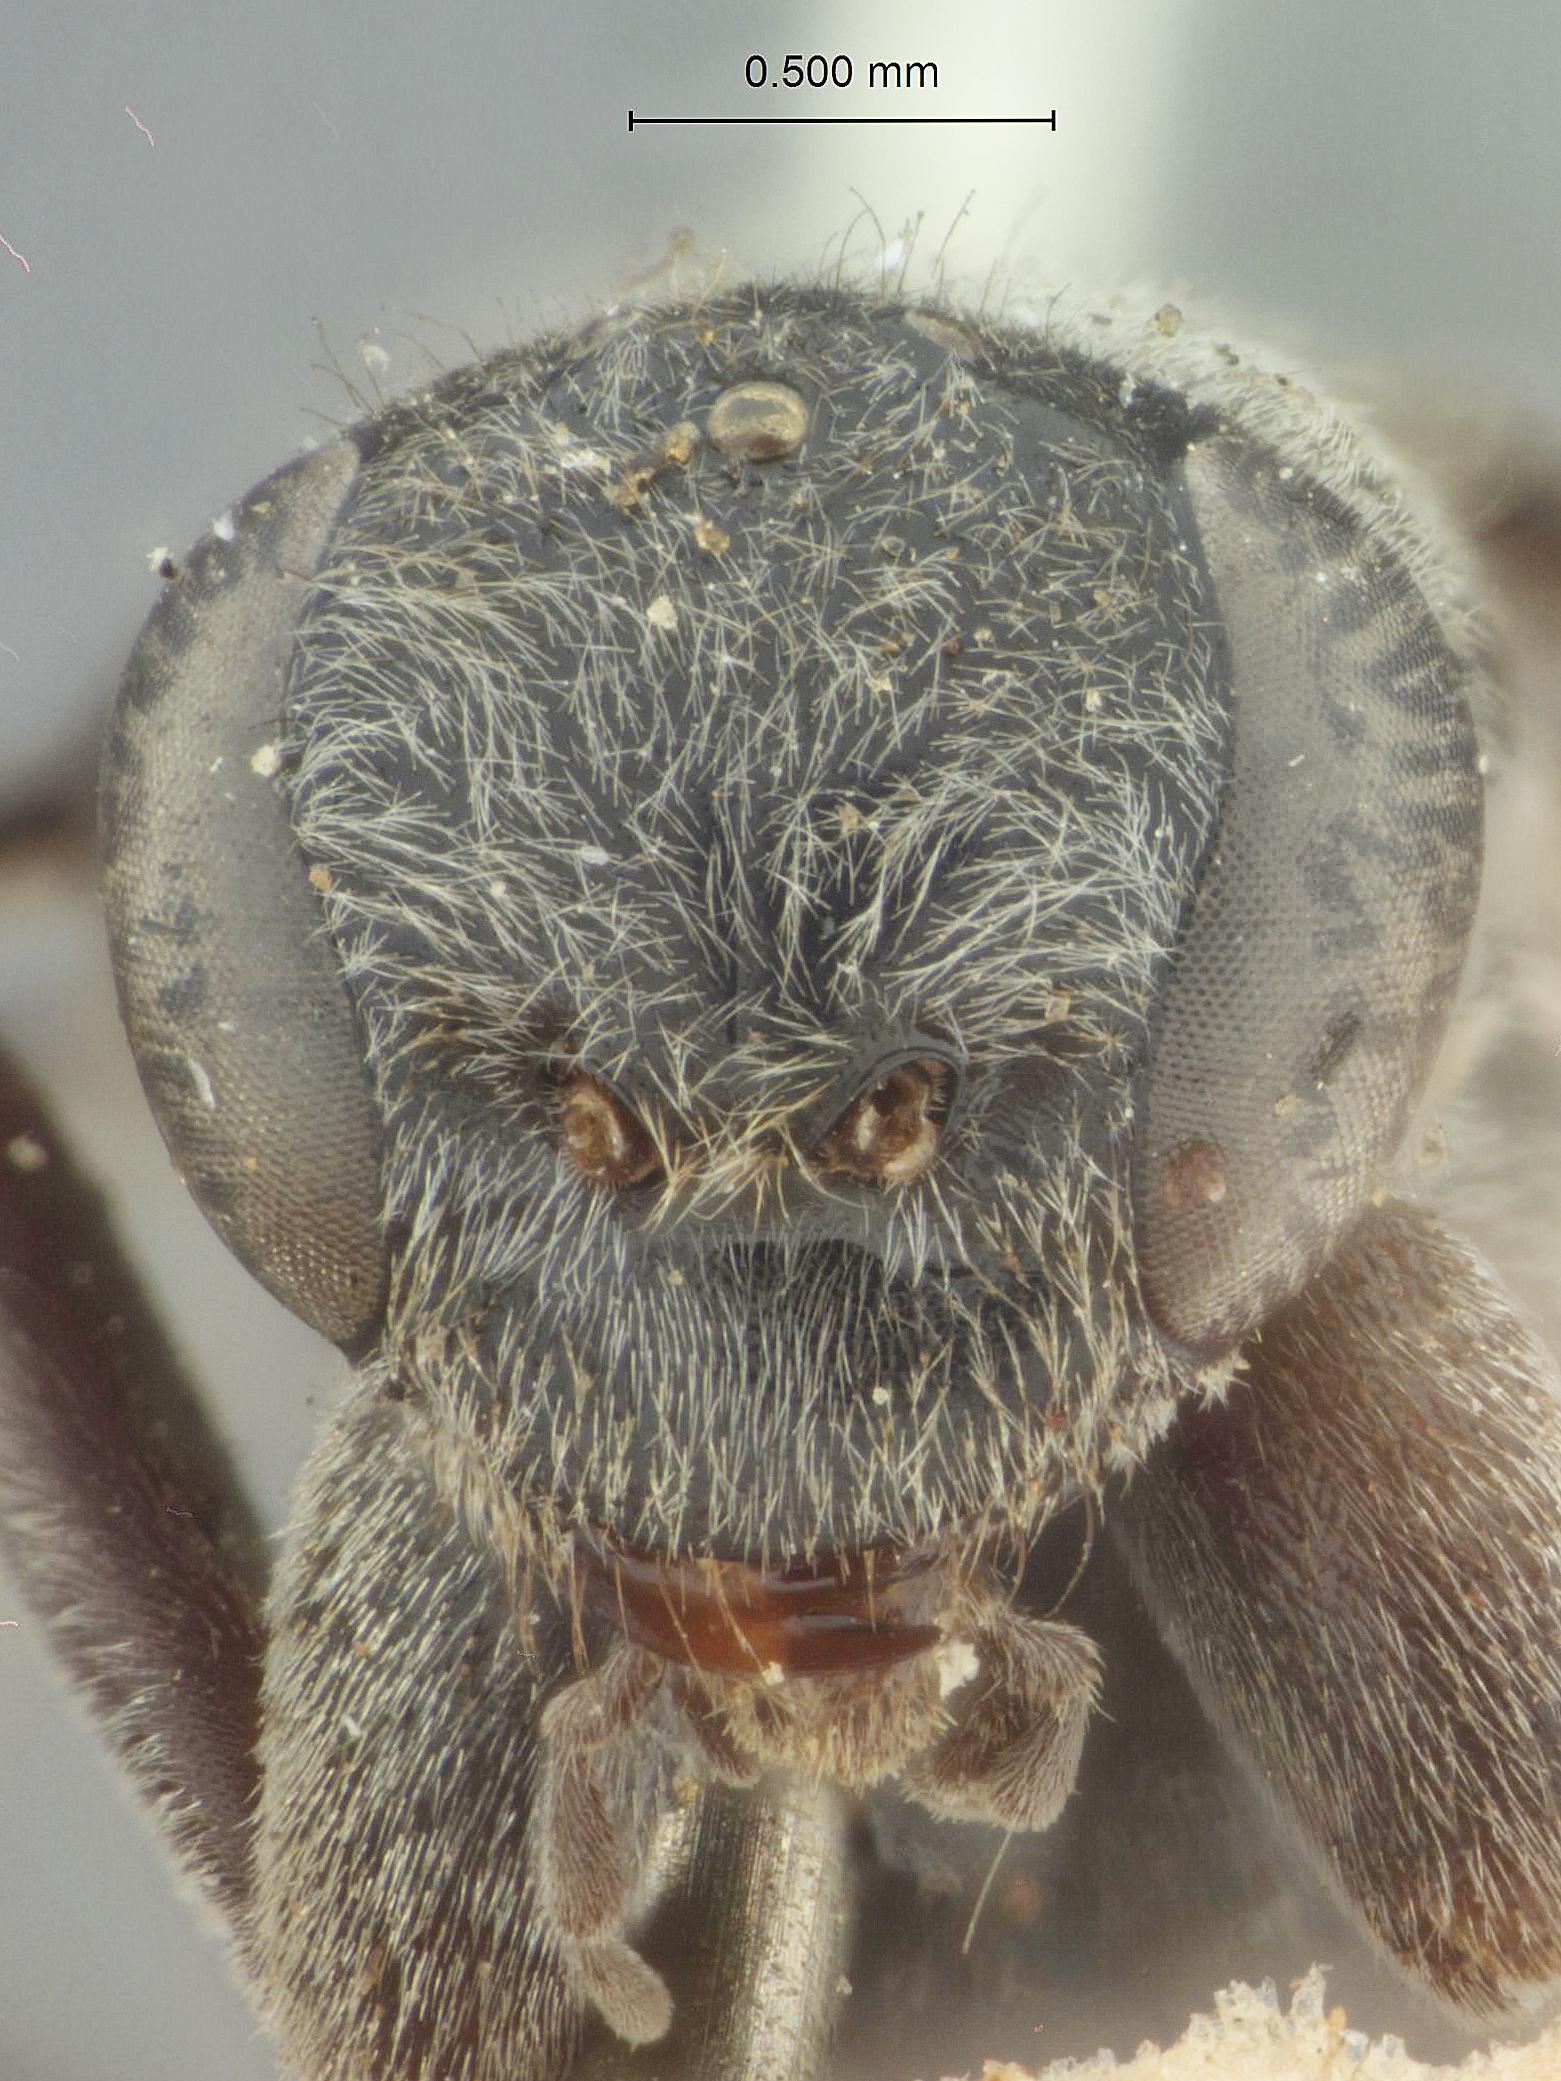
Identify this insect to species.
Actenopoda rileyi
